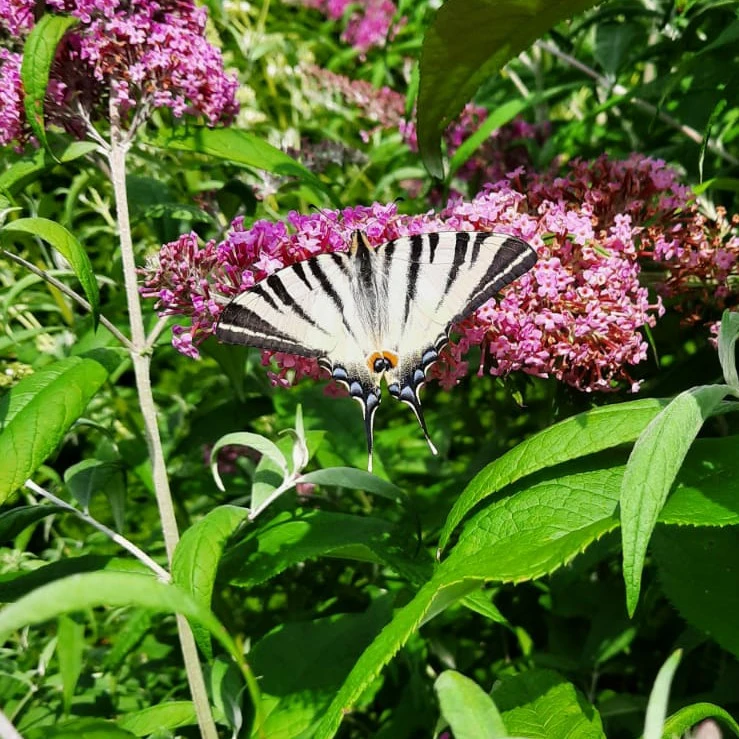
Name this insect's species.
Iphiclides podalirius
